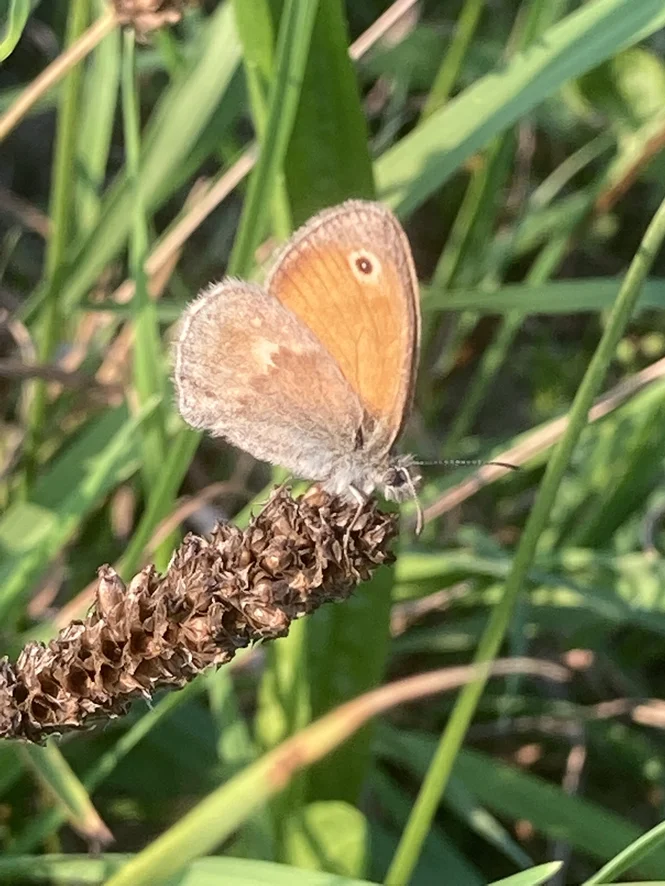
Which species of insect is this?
Coenonympha pamphilus
